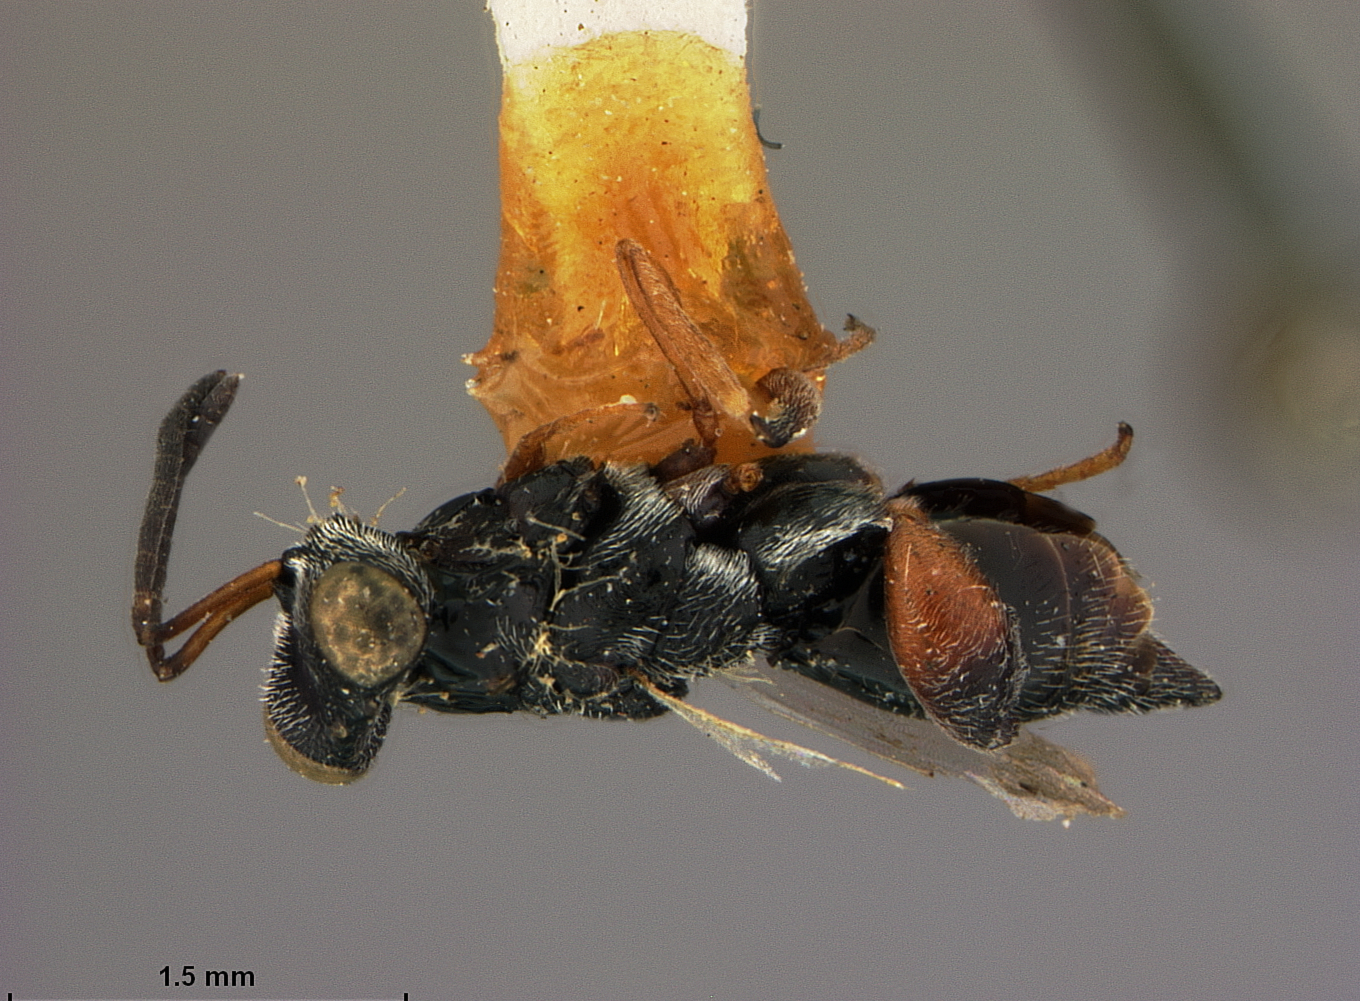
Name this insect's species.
Halticella longicornis
